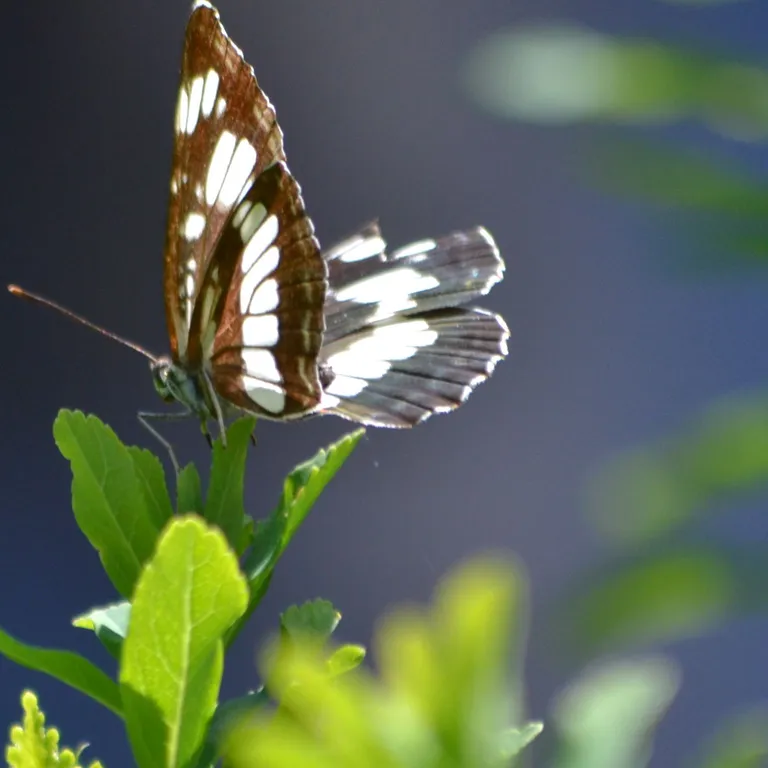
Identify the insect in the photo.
Neptis rivularis
